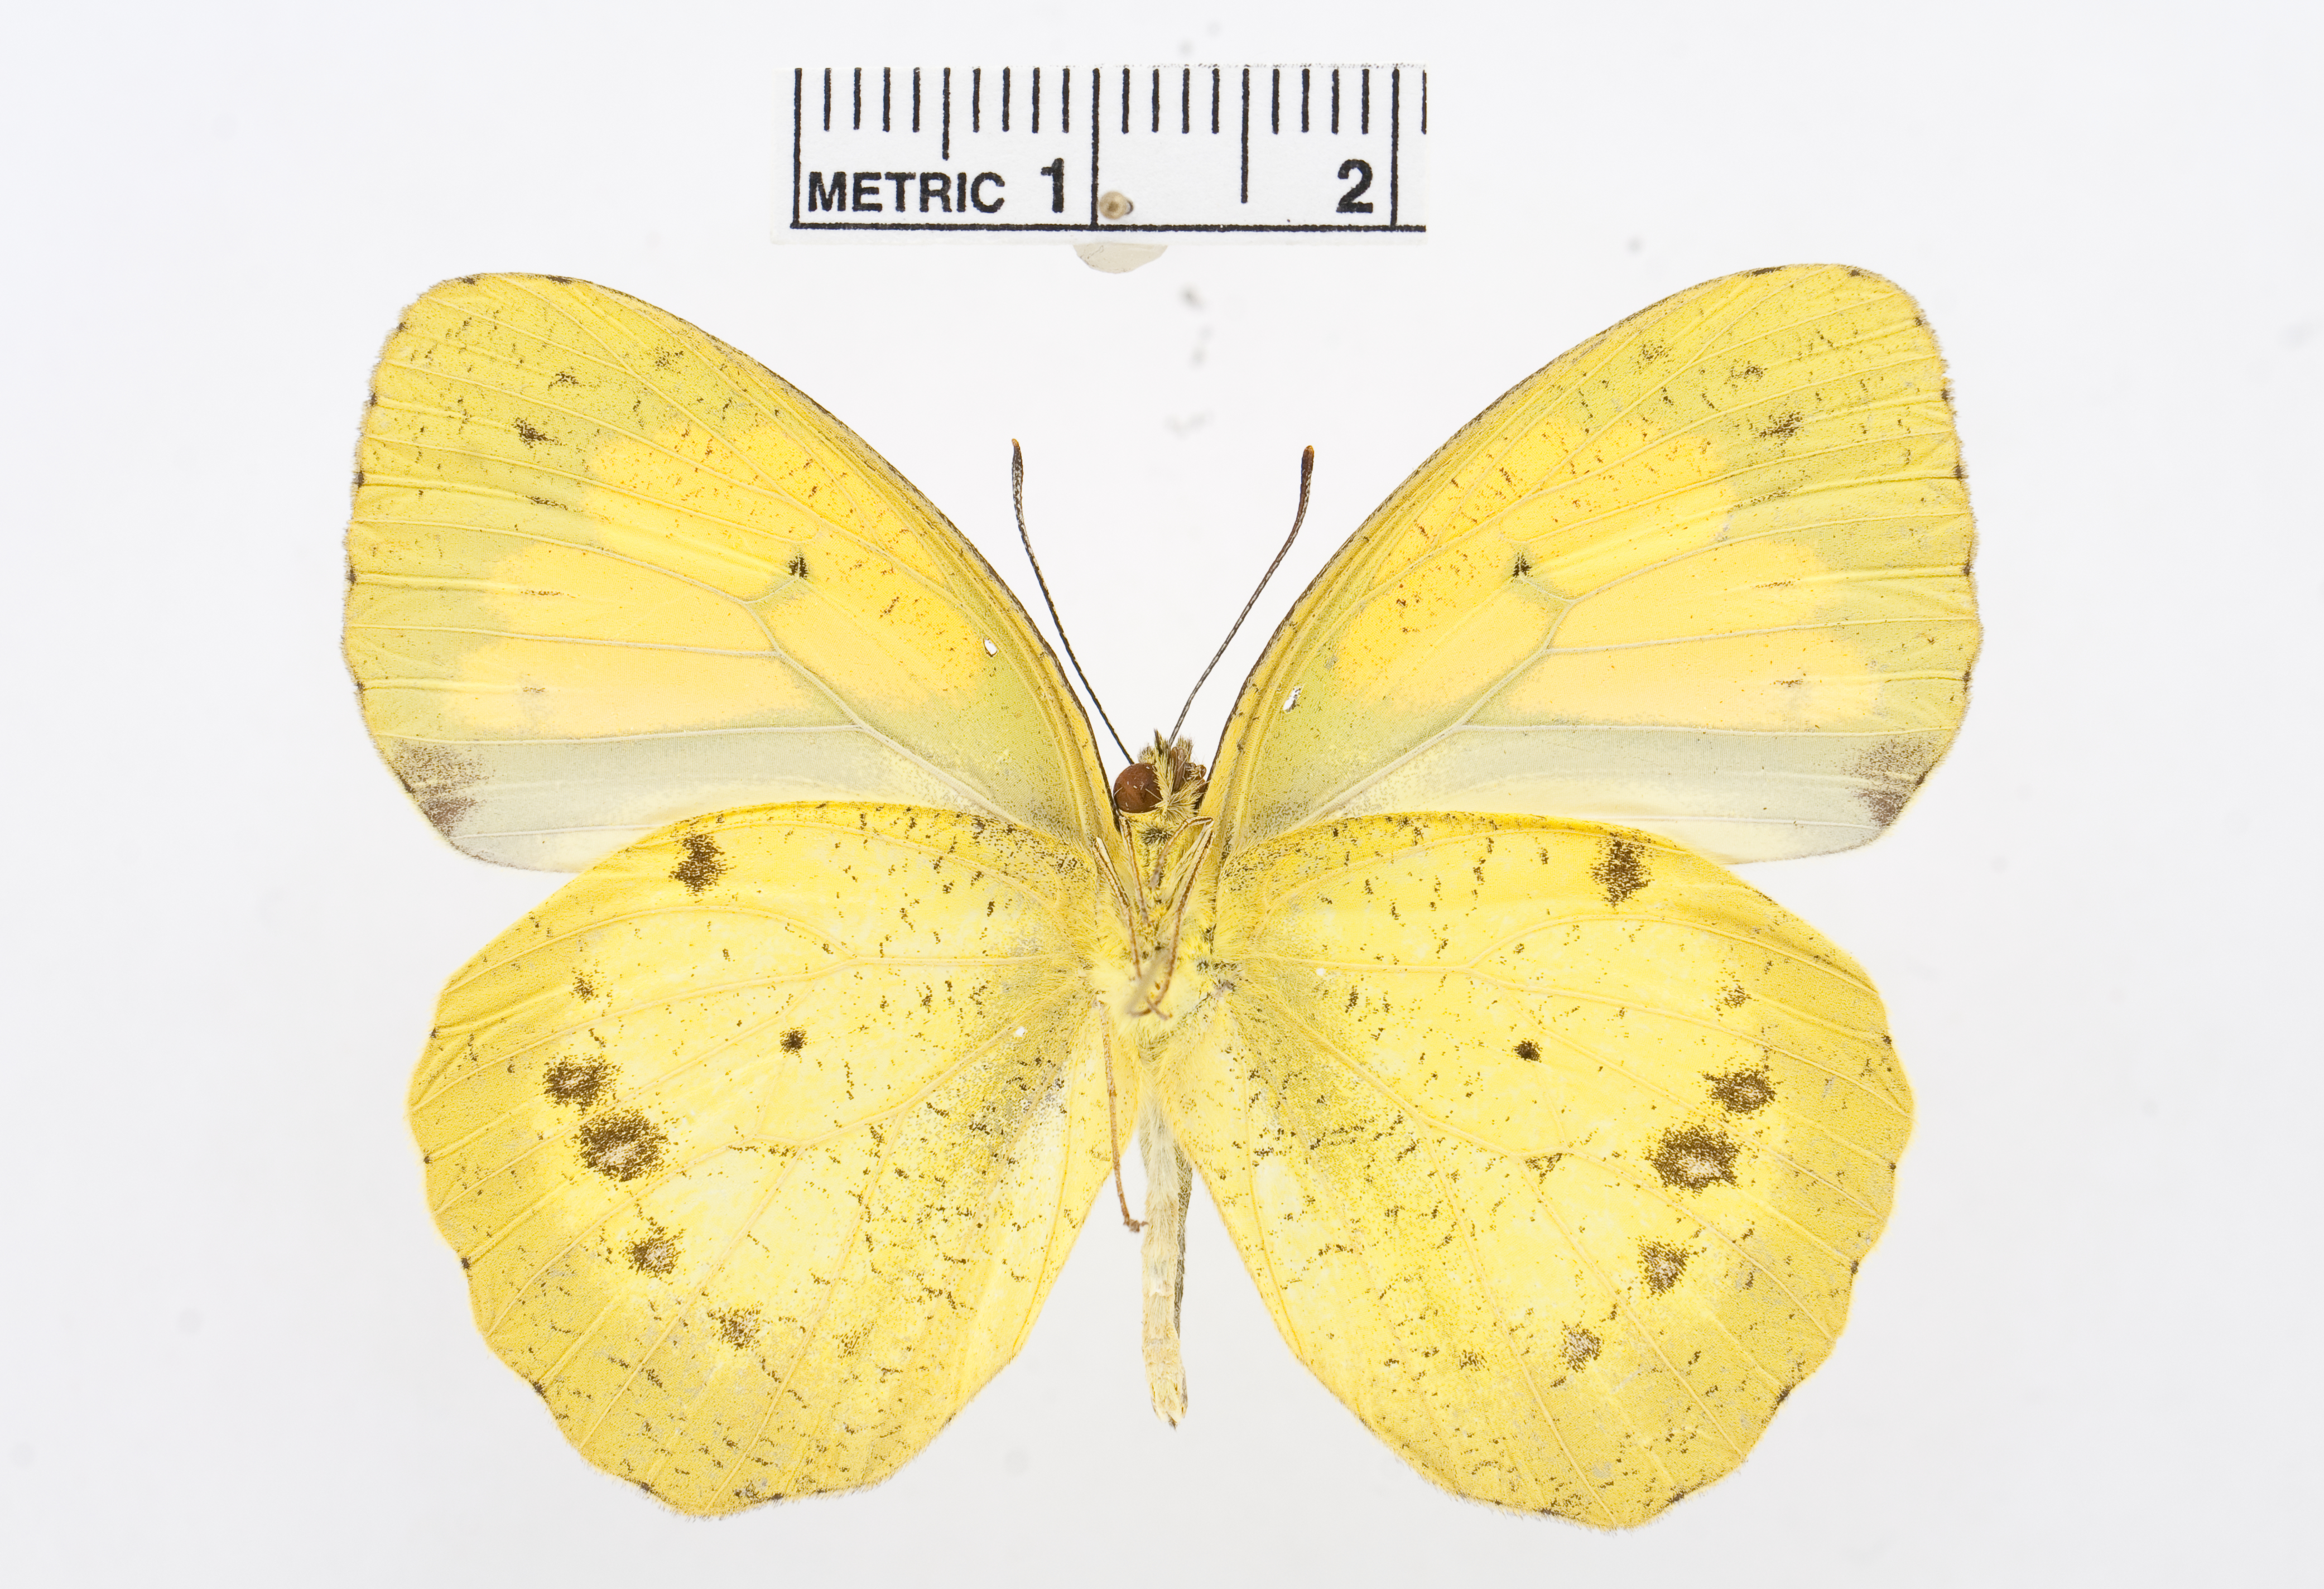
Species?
Ixias pyrene
